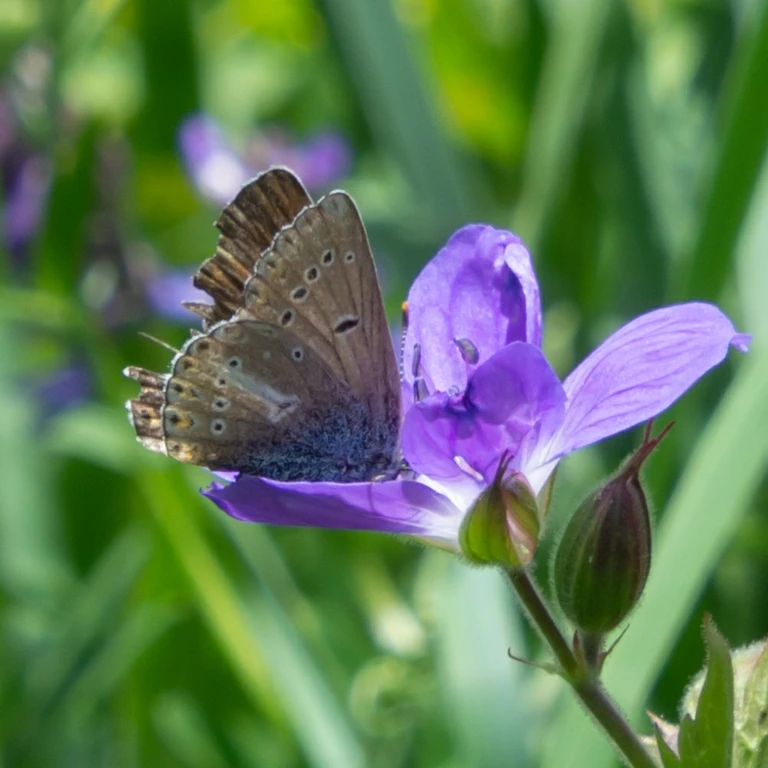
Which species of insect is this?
Eumedonia eumedon
